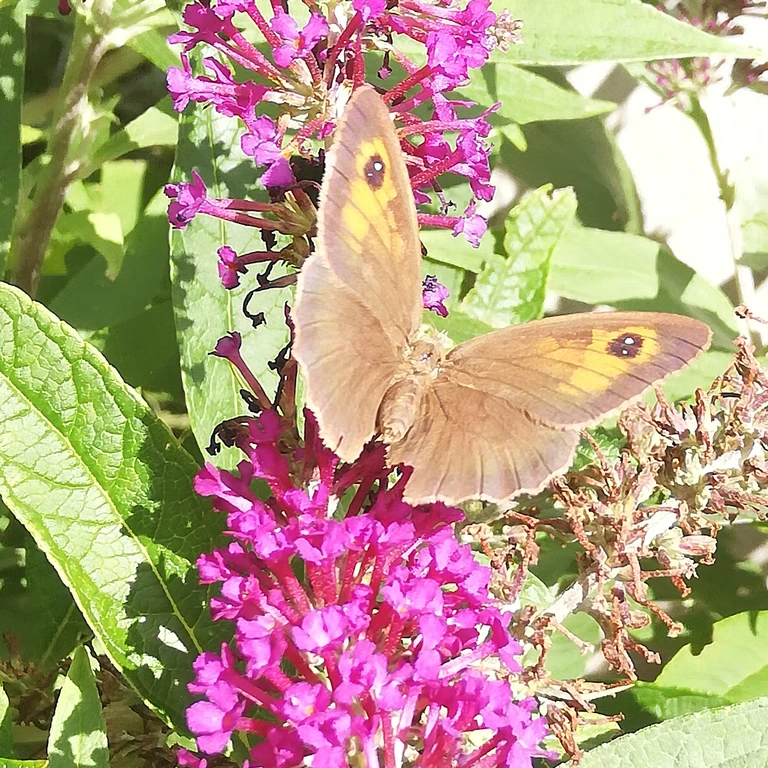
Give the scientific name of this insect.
Maniola jurtina
